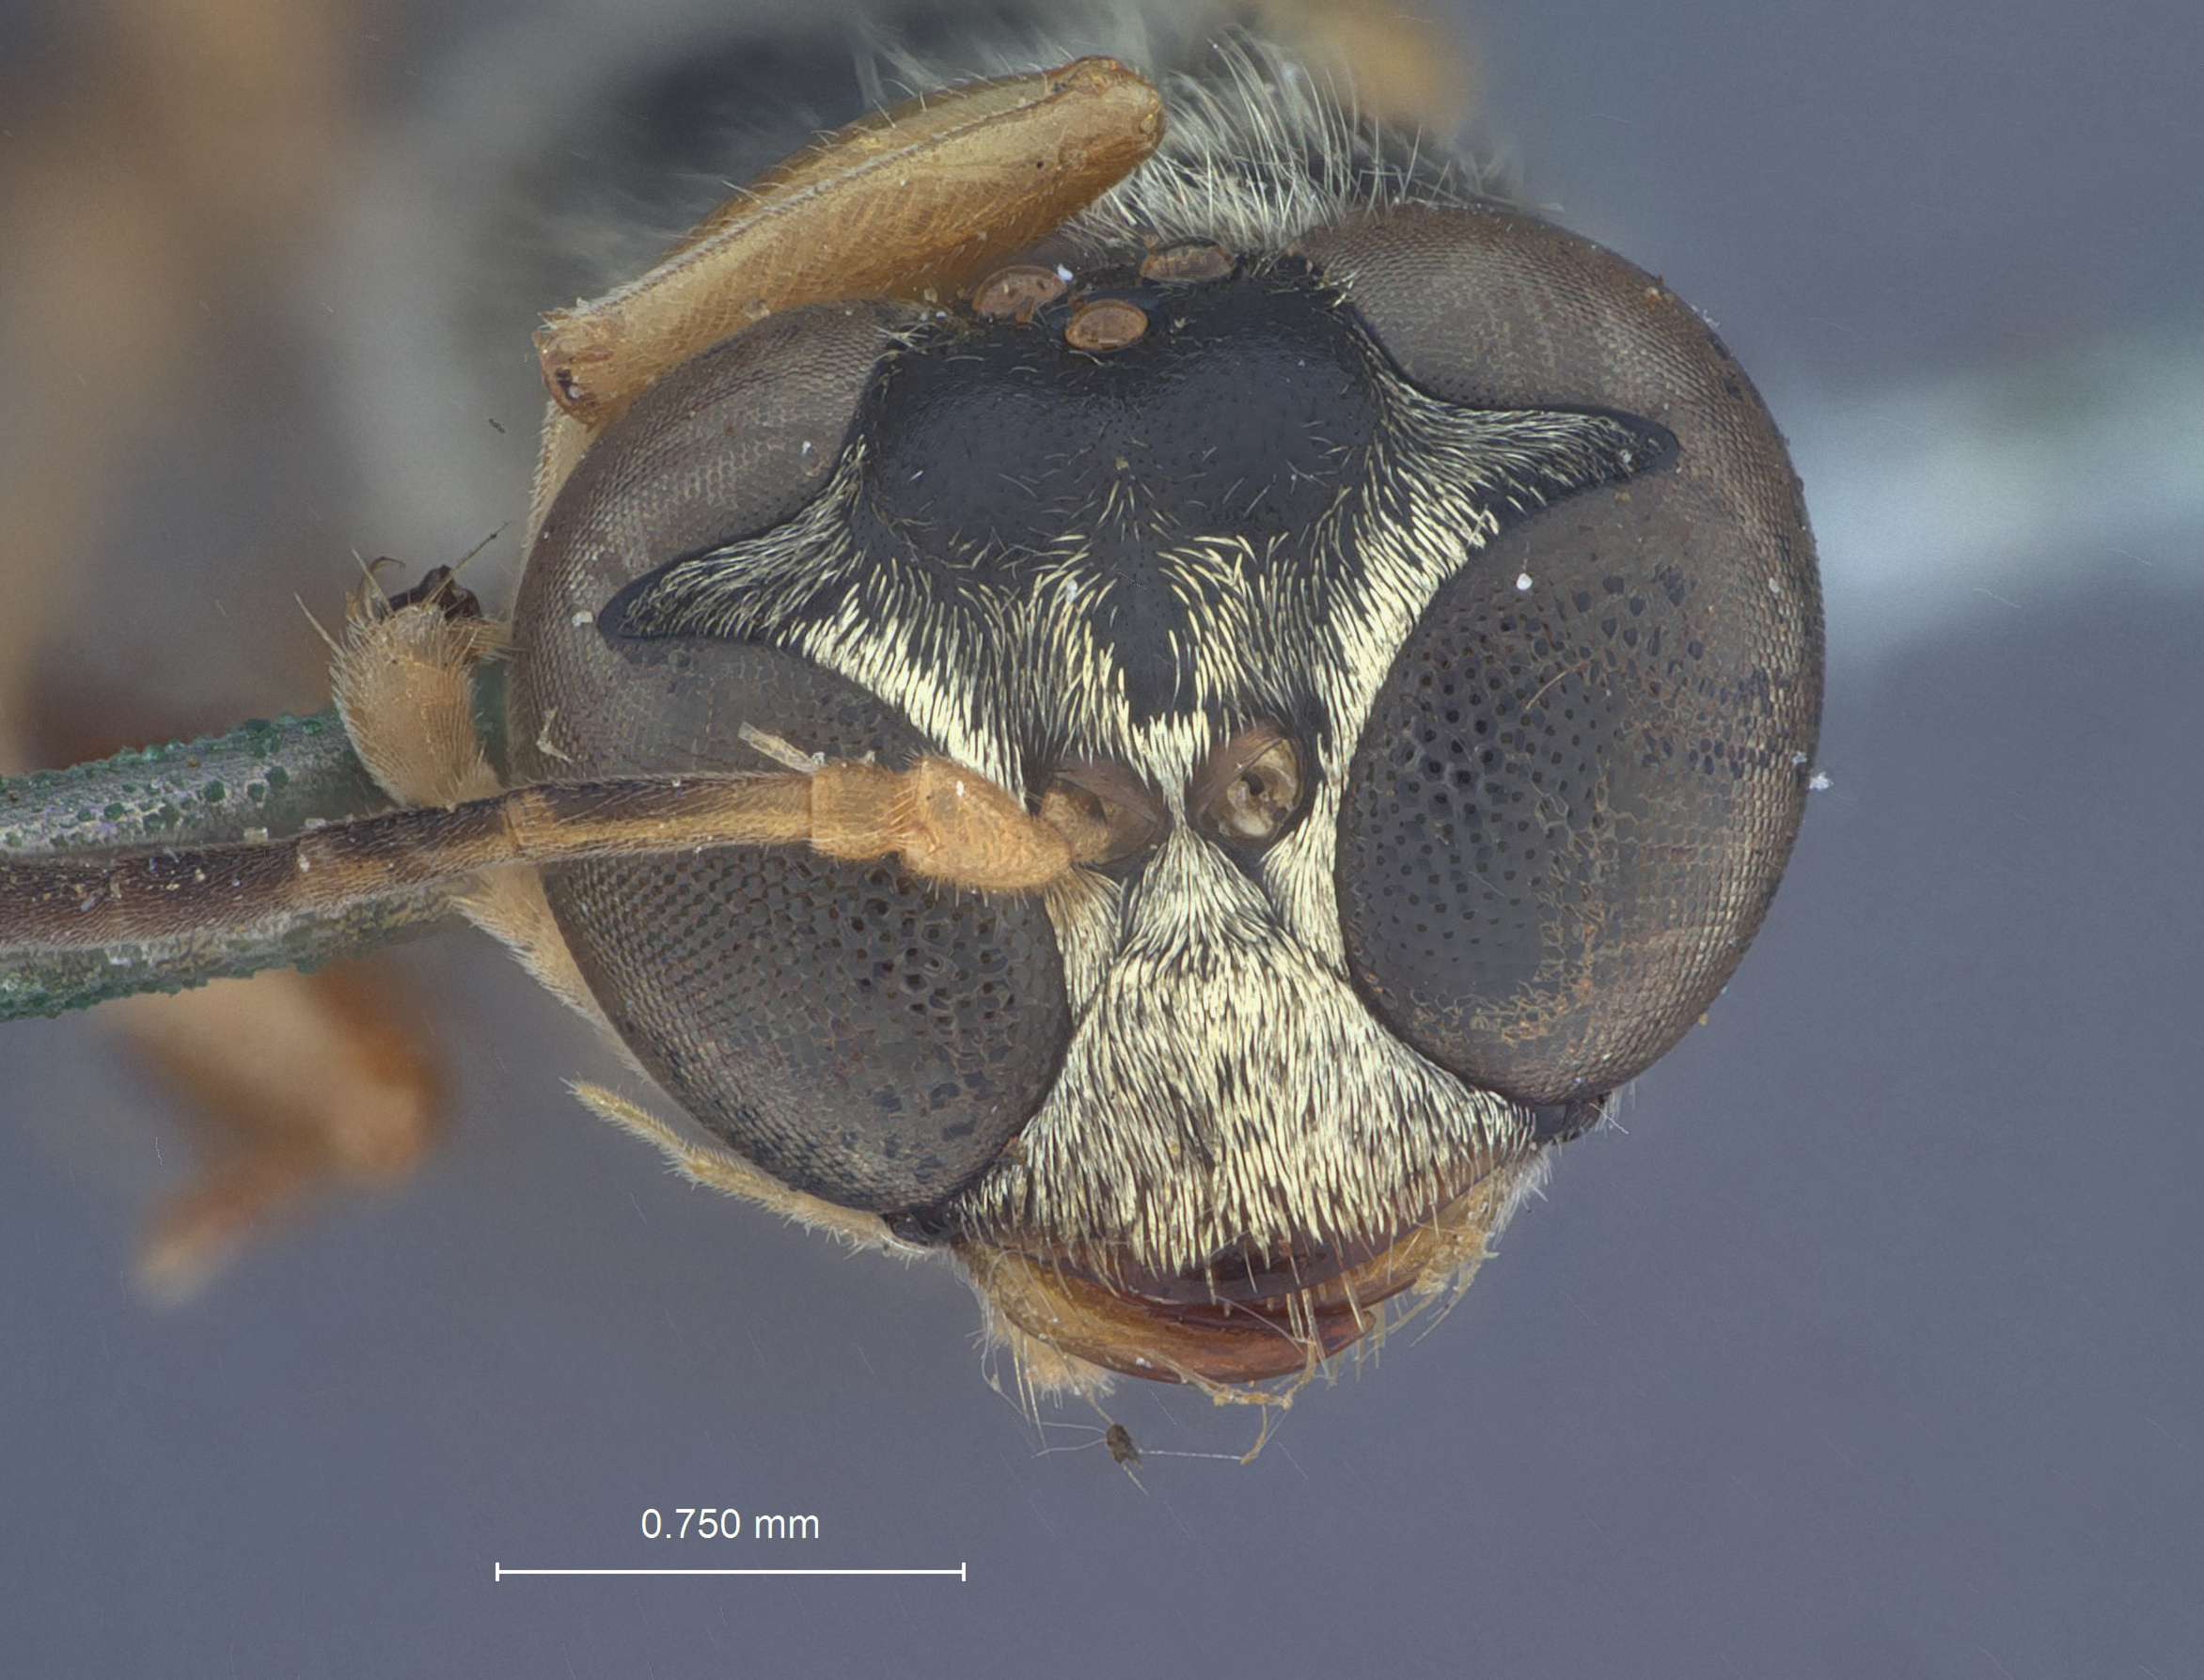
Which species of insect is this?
Trypoxylon varipunctatum
